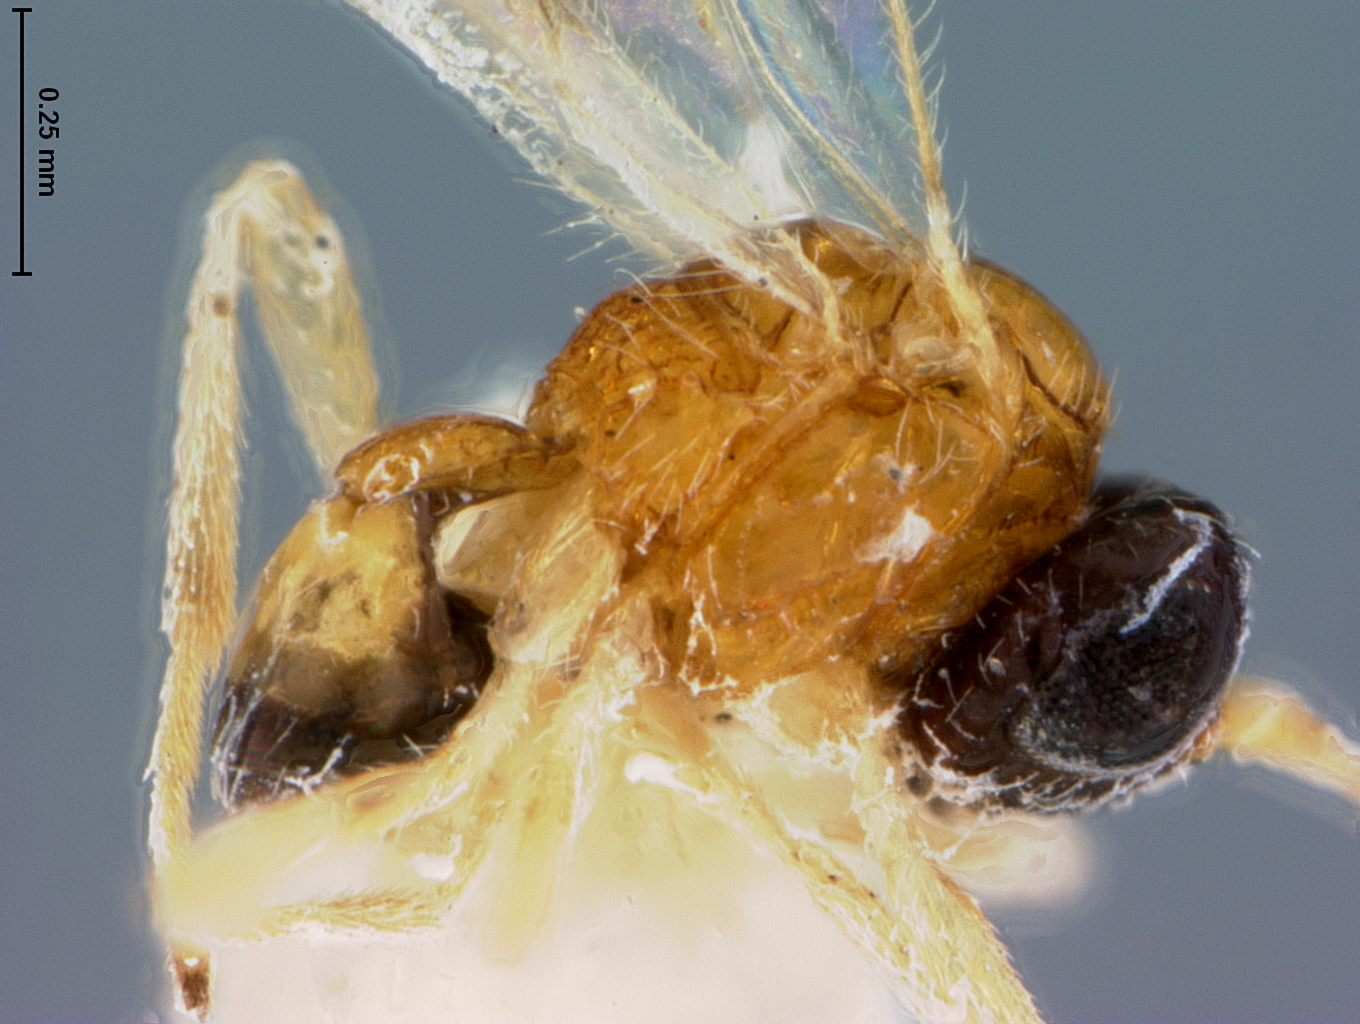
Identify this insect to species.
Opius contrasticus
